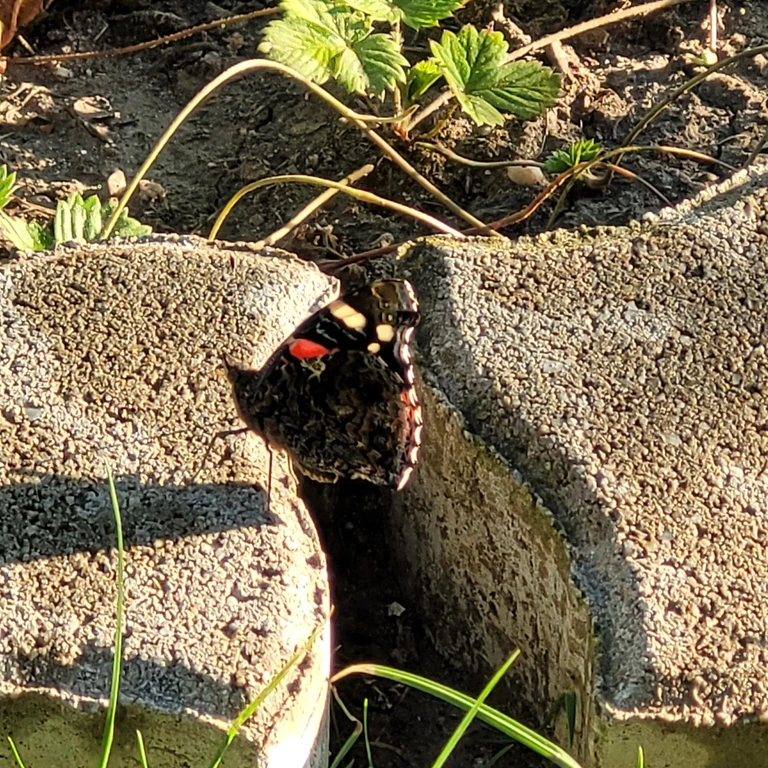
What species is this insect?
Vanessa atalanta
